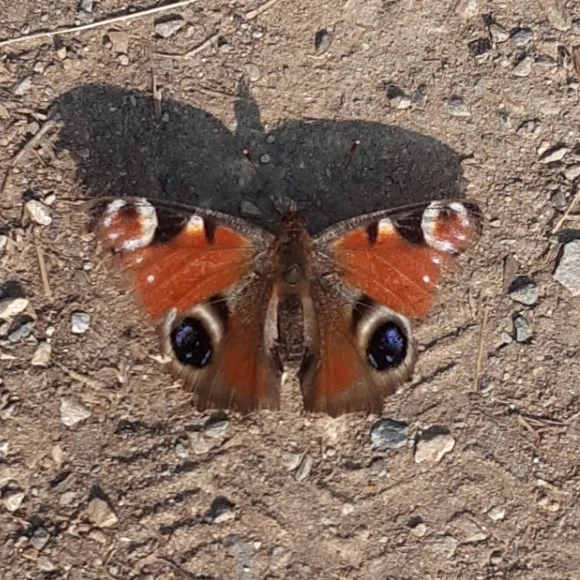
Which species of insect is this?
Aglais io
